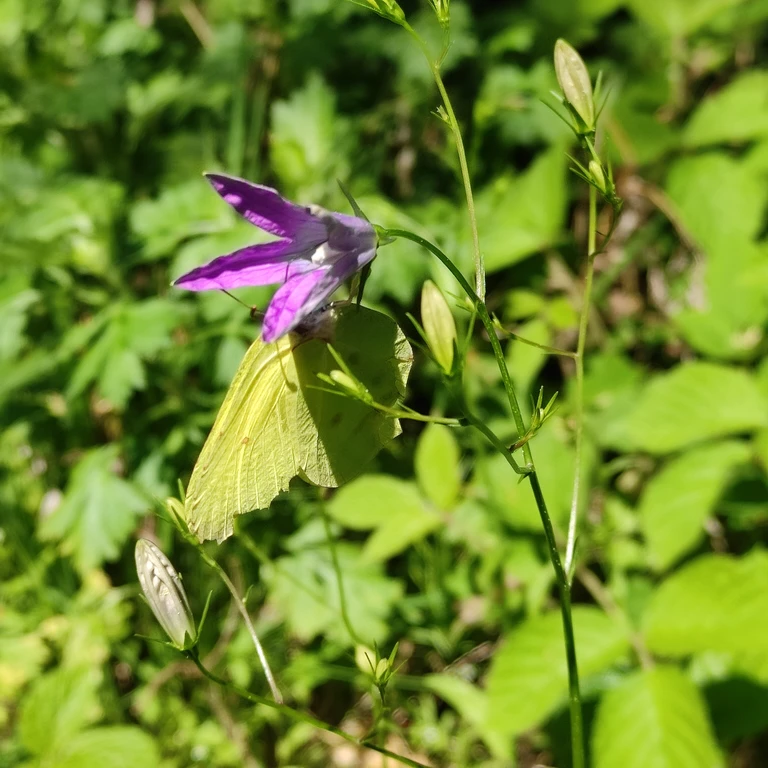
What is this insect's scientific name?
Gonepteryx rhamni
